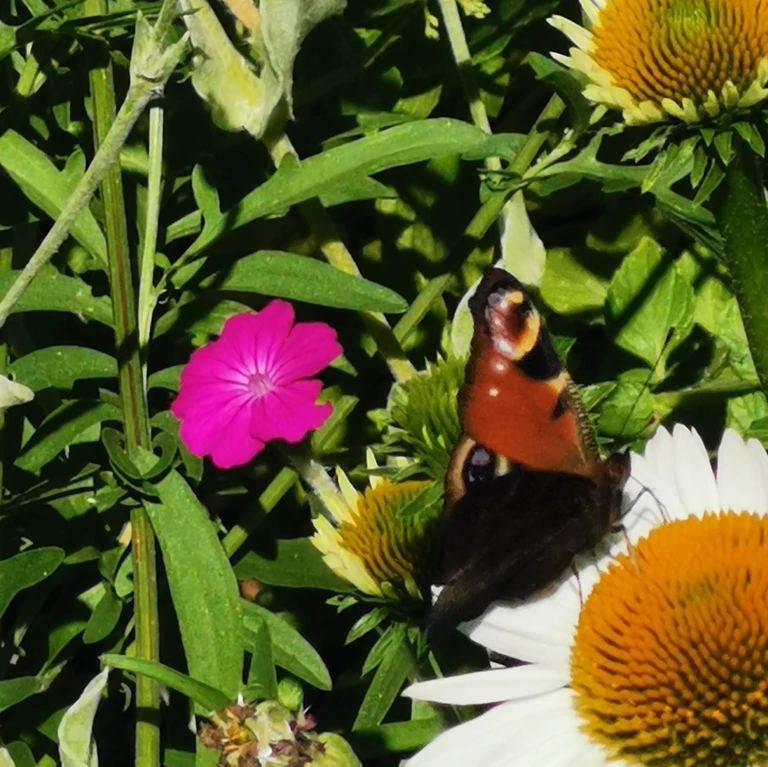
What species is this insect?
Aglais io
